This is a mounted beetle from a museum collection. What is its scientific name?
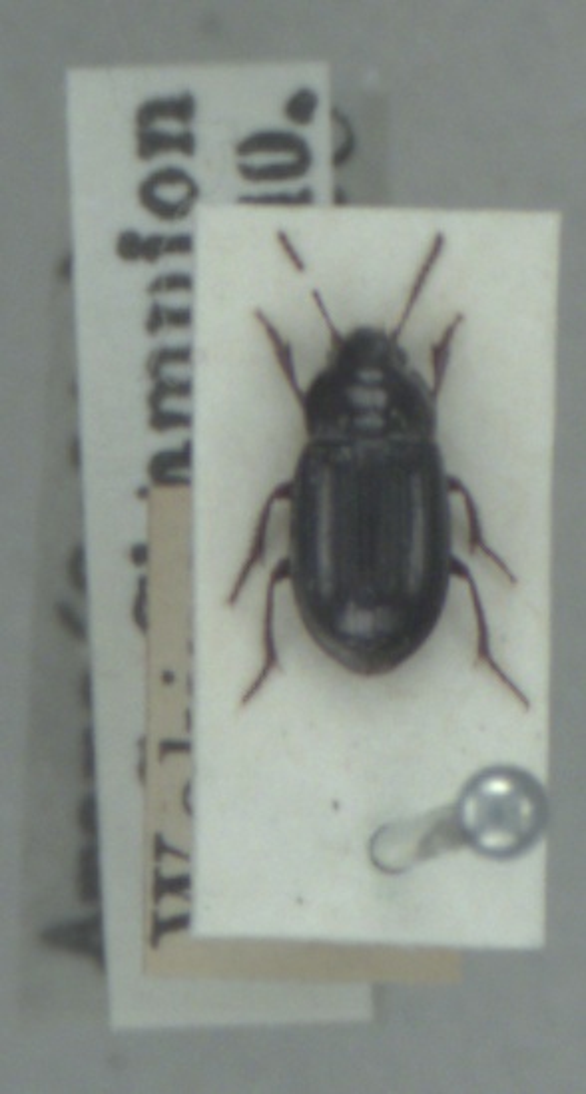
Amara infima
